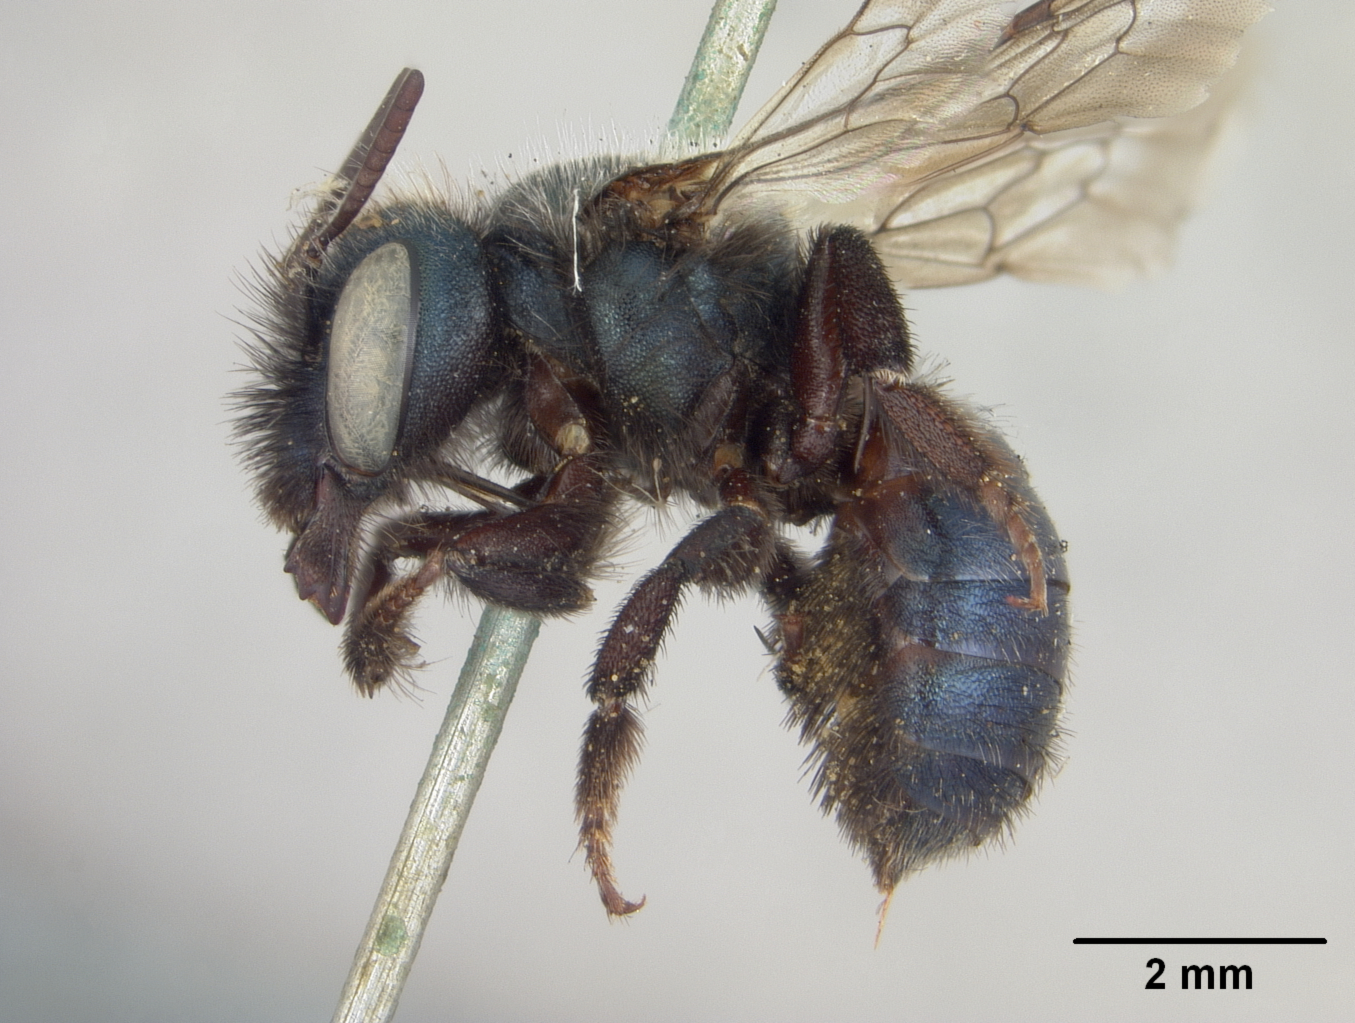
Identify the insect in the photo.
Osmia giliarum
